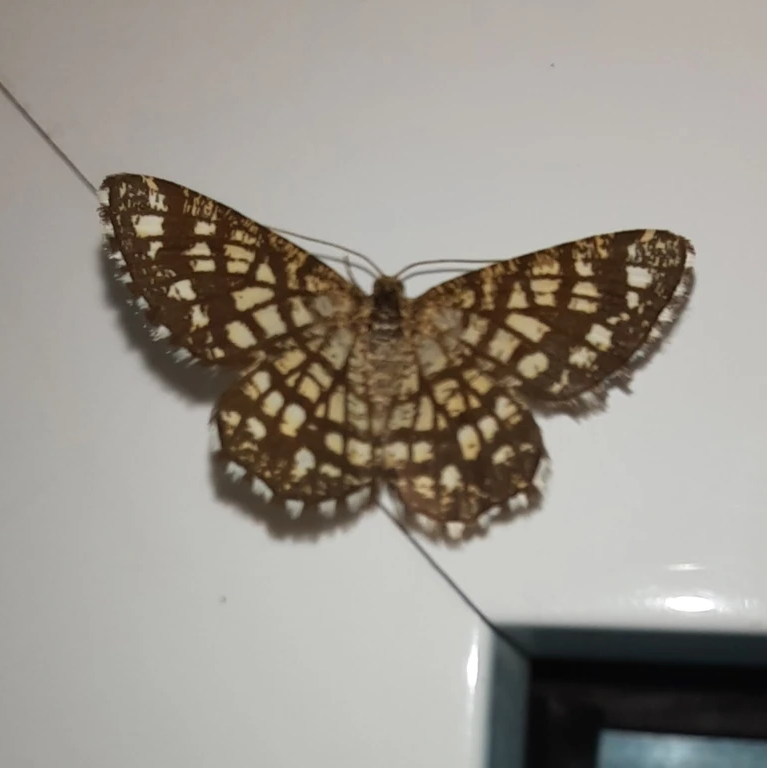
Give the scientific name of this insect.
Chiasmia clathrata
